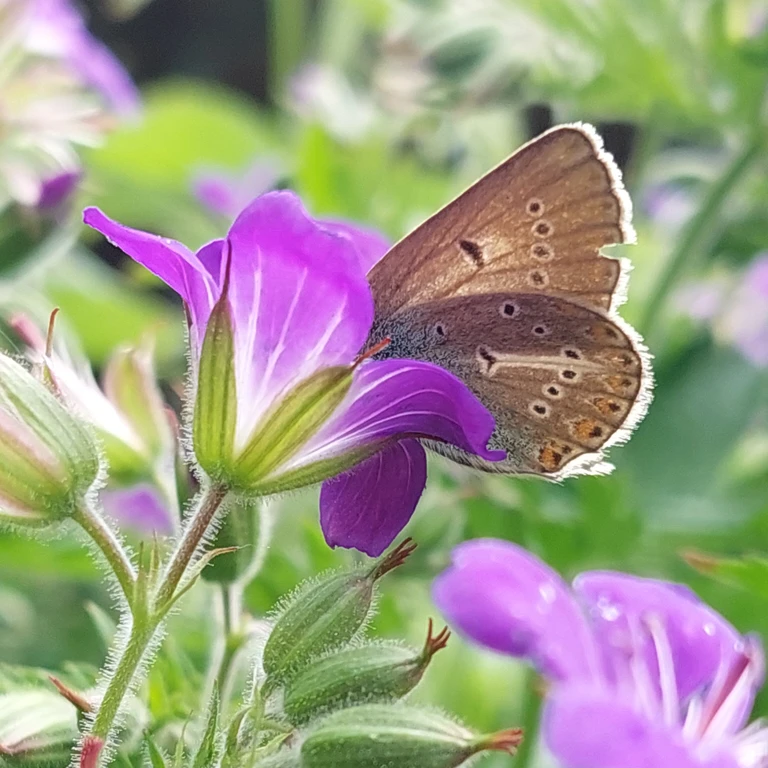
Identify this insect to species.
Eumedonia eumedon
